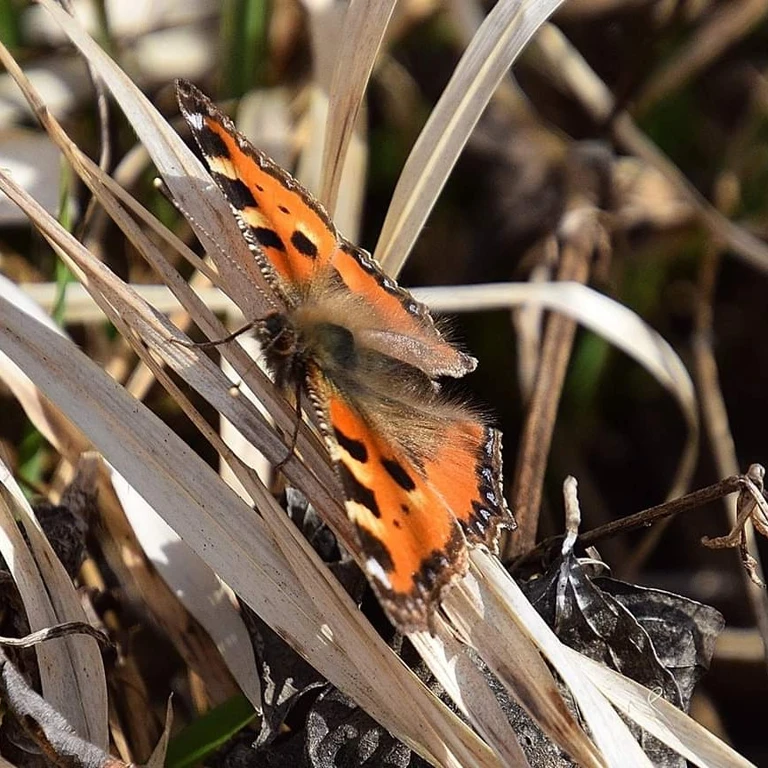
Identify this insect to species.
Aglais urticae
